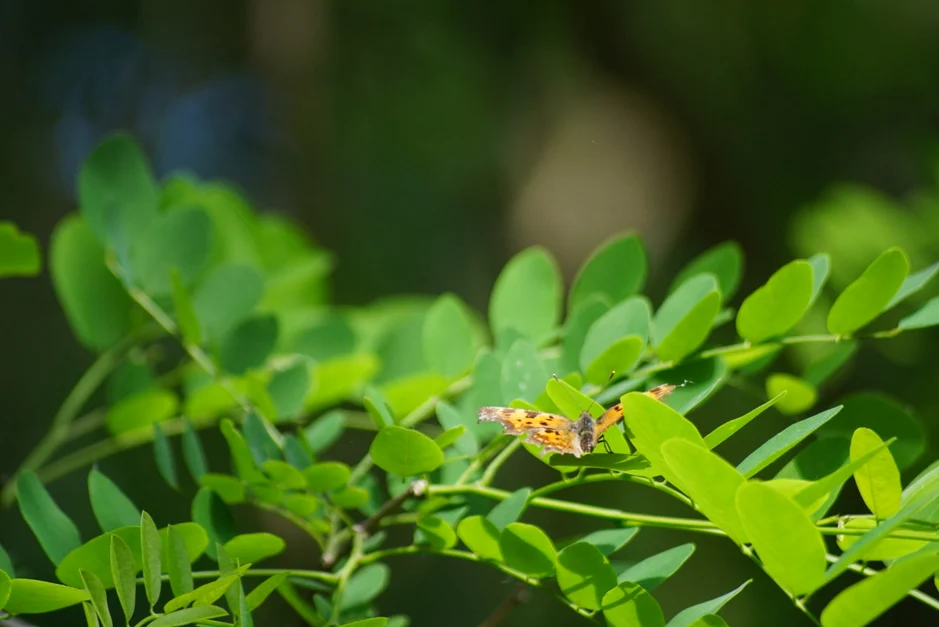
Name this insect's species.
Polygonia c-album
